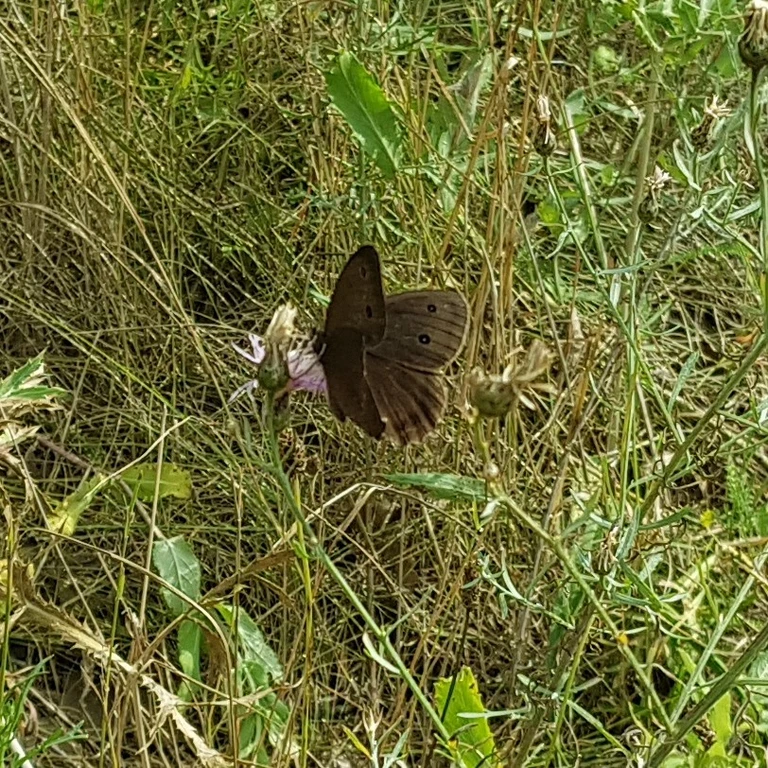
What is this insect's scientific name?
Minois dryas
